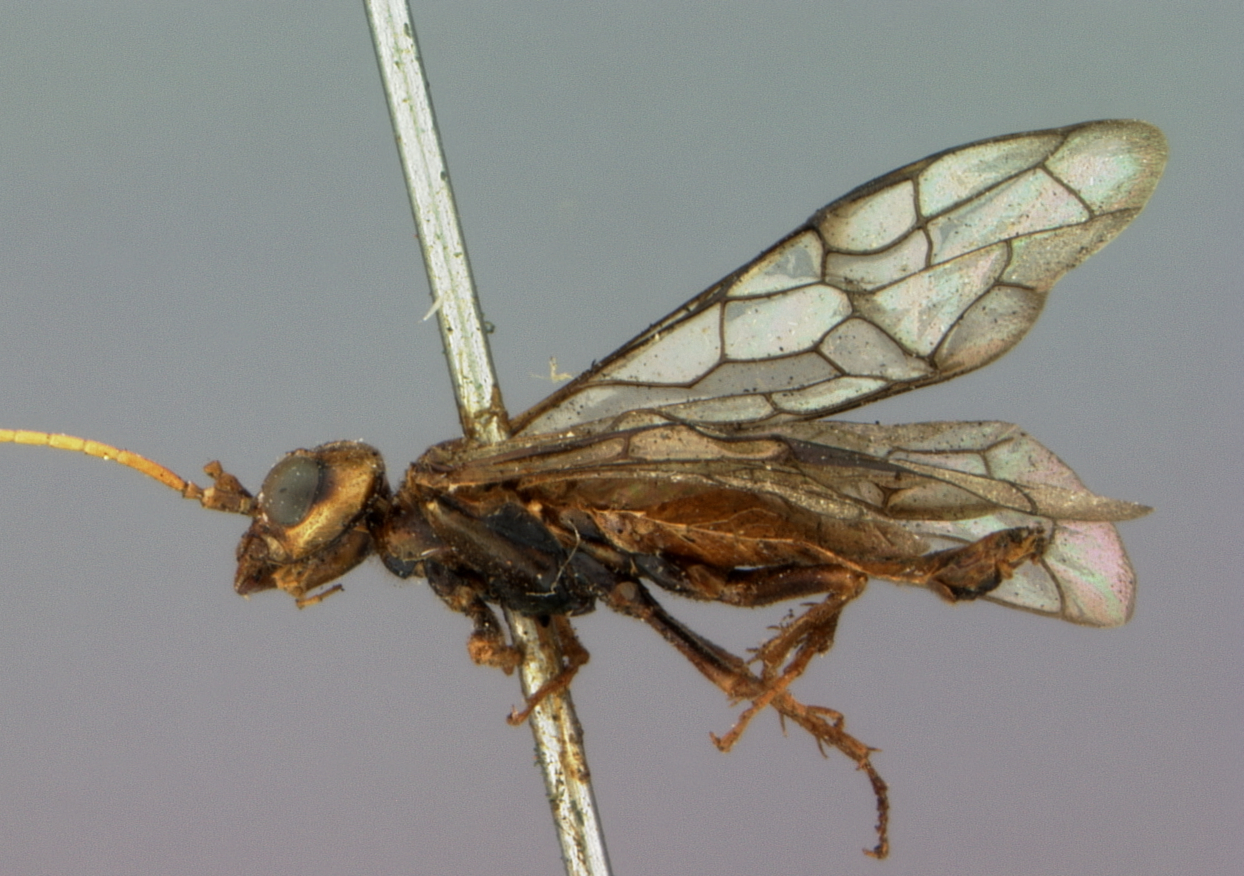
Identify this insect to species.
Caenolyda nortoni
